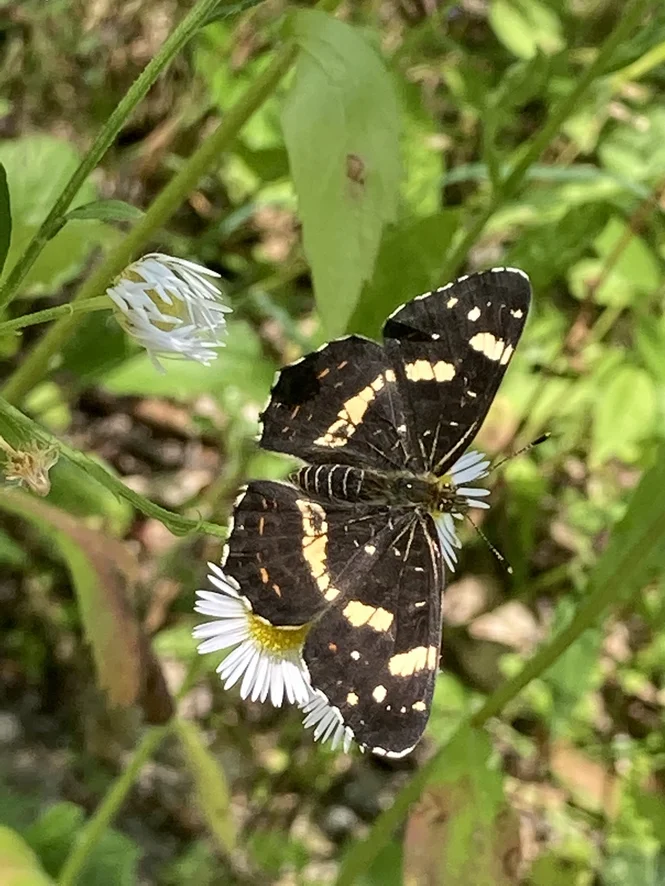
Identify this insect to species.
Araschnia levana
